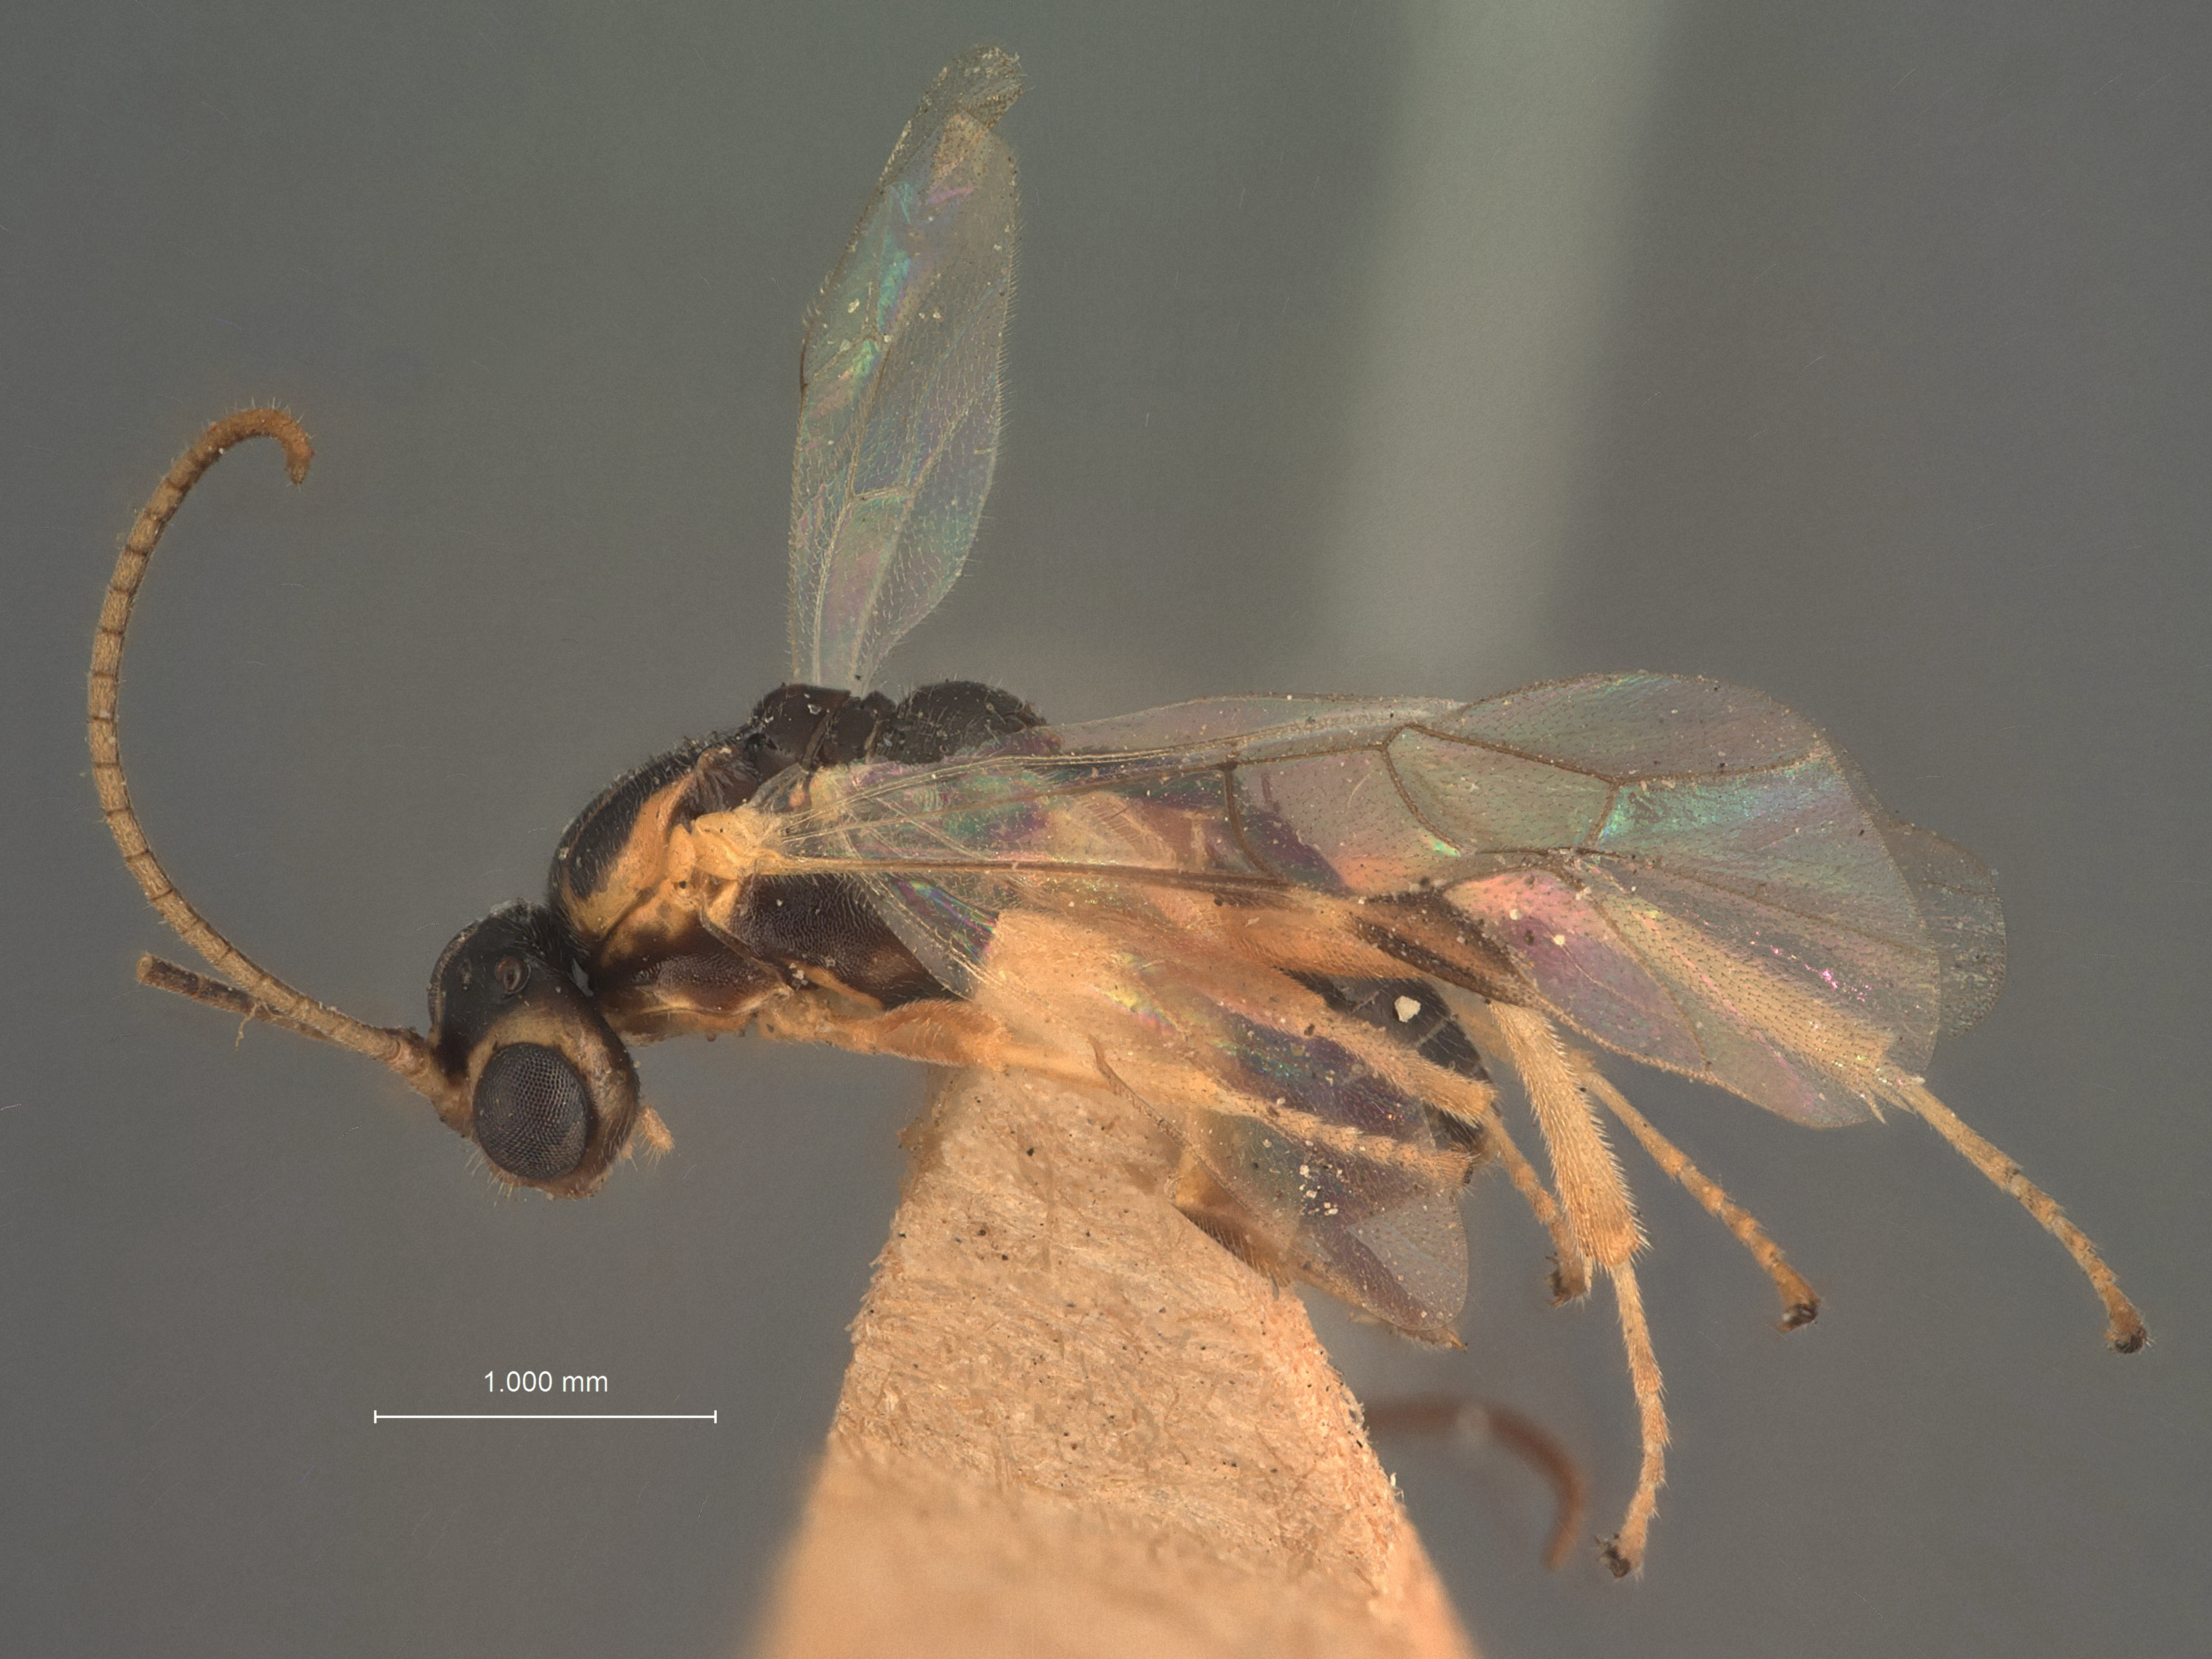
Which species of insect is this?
Lathrolestes pictus
